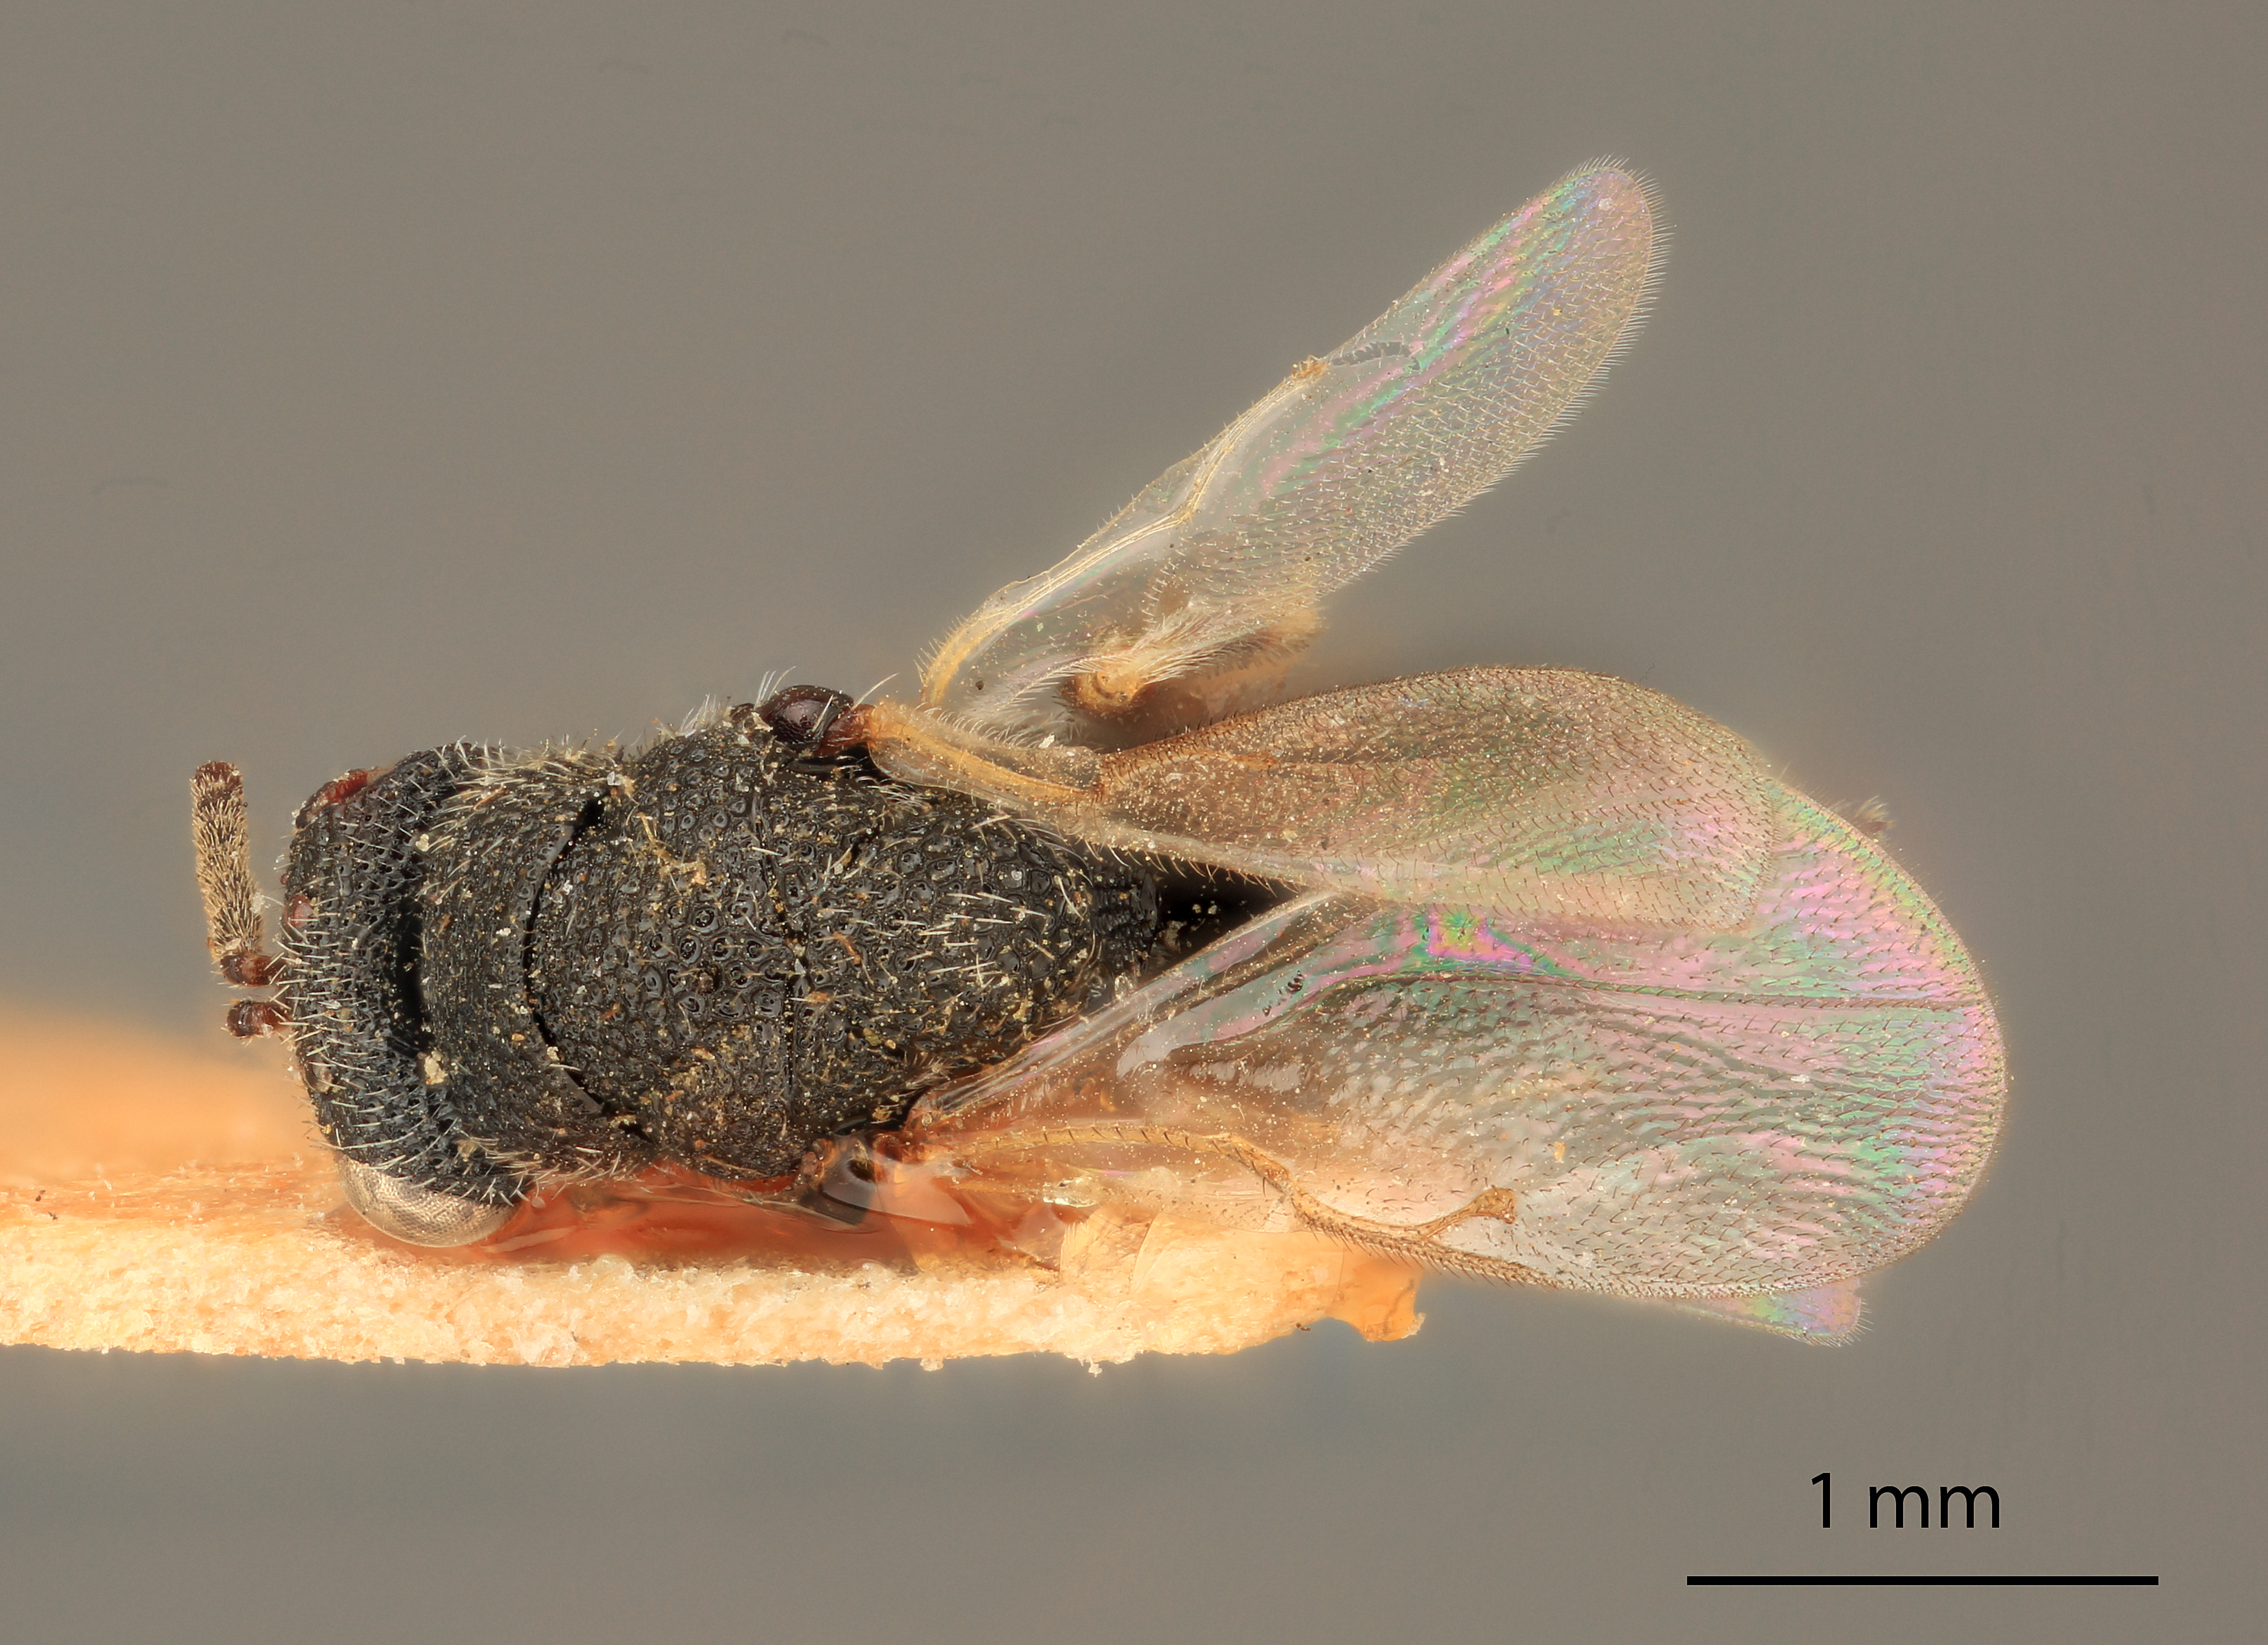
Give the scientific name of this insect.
Eurytoma undata
